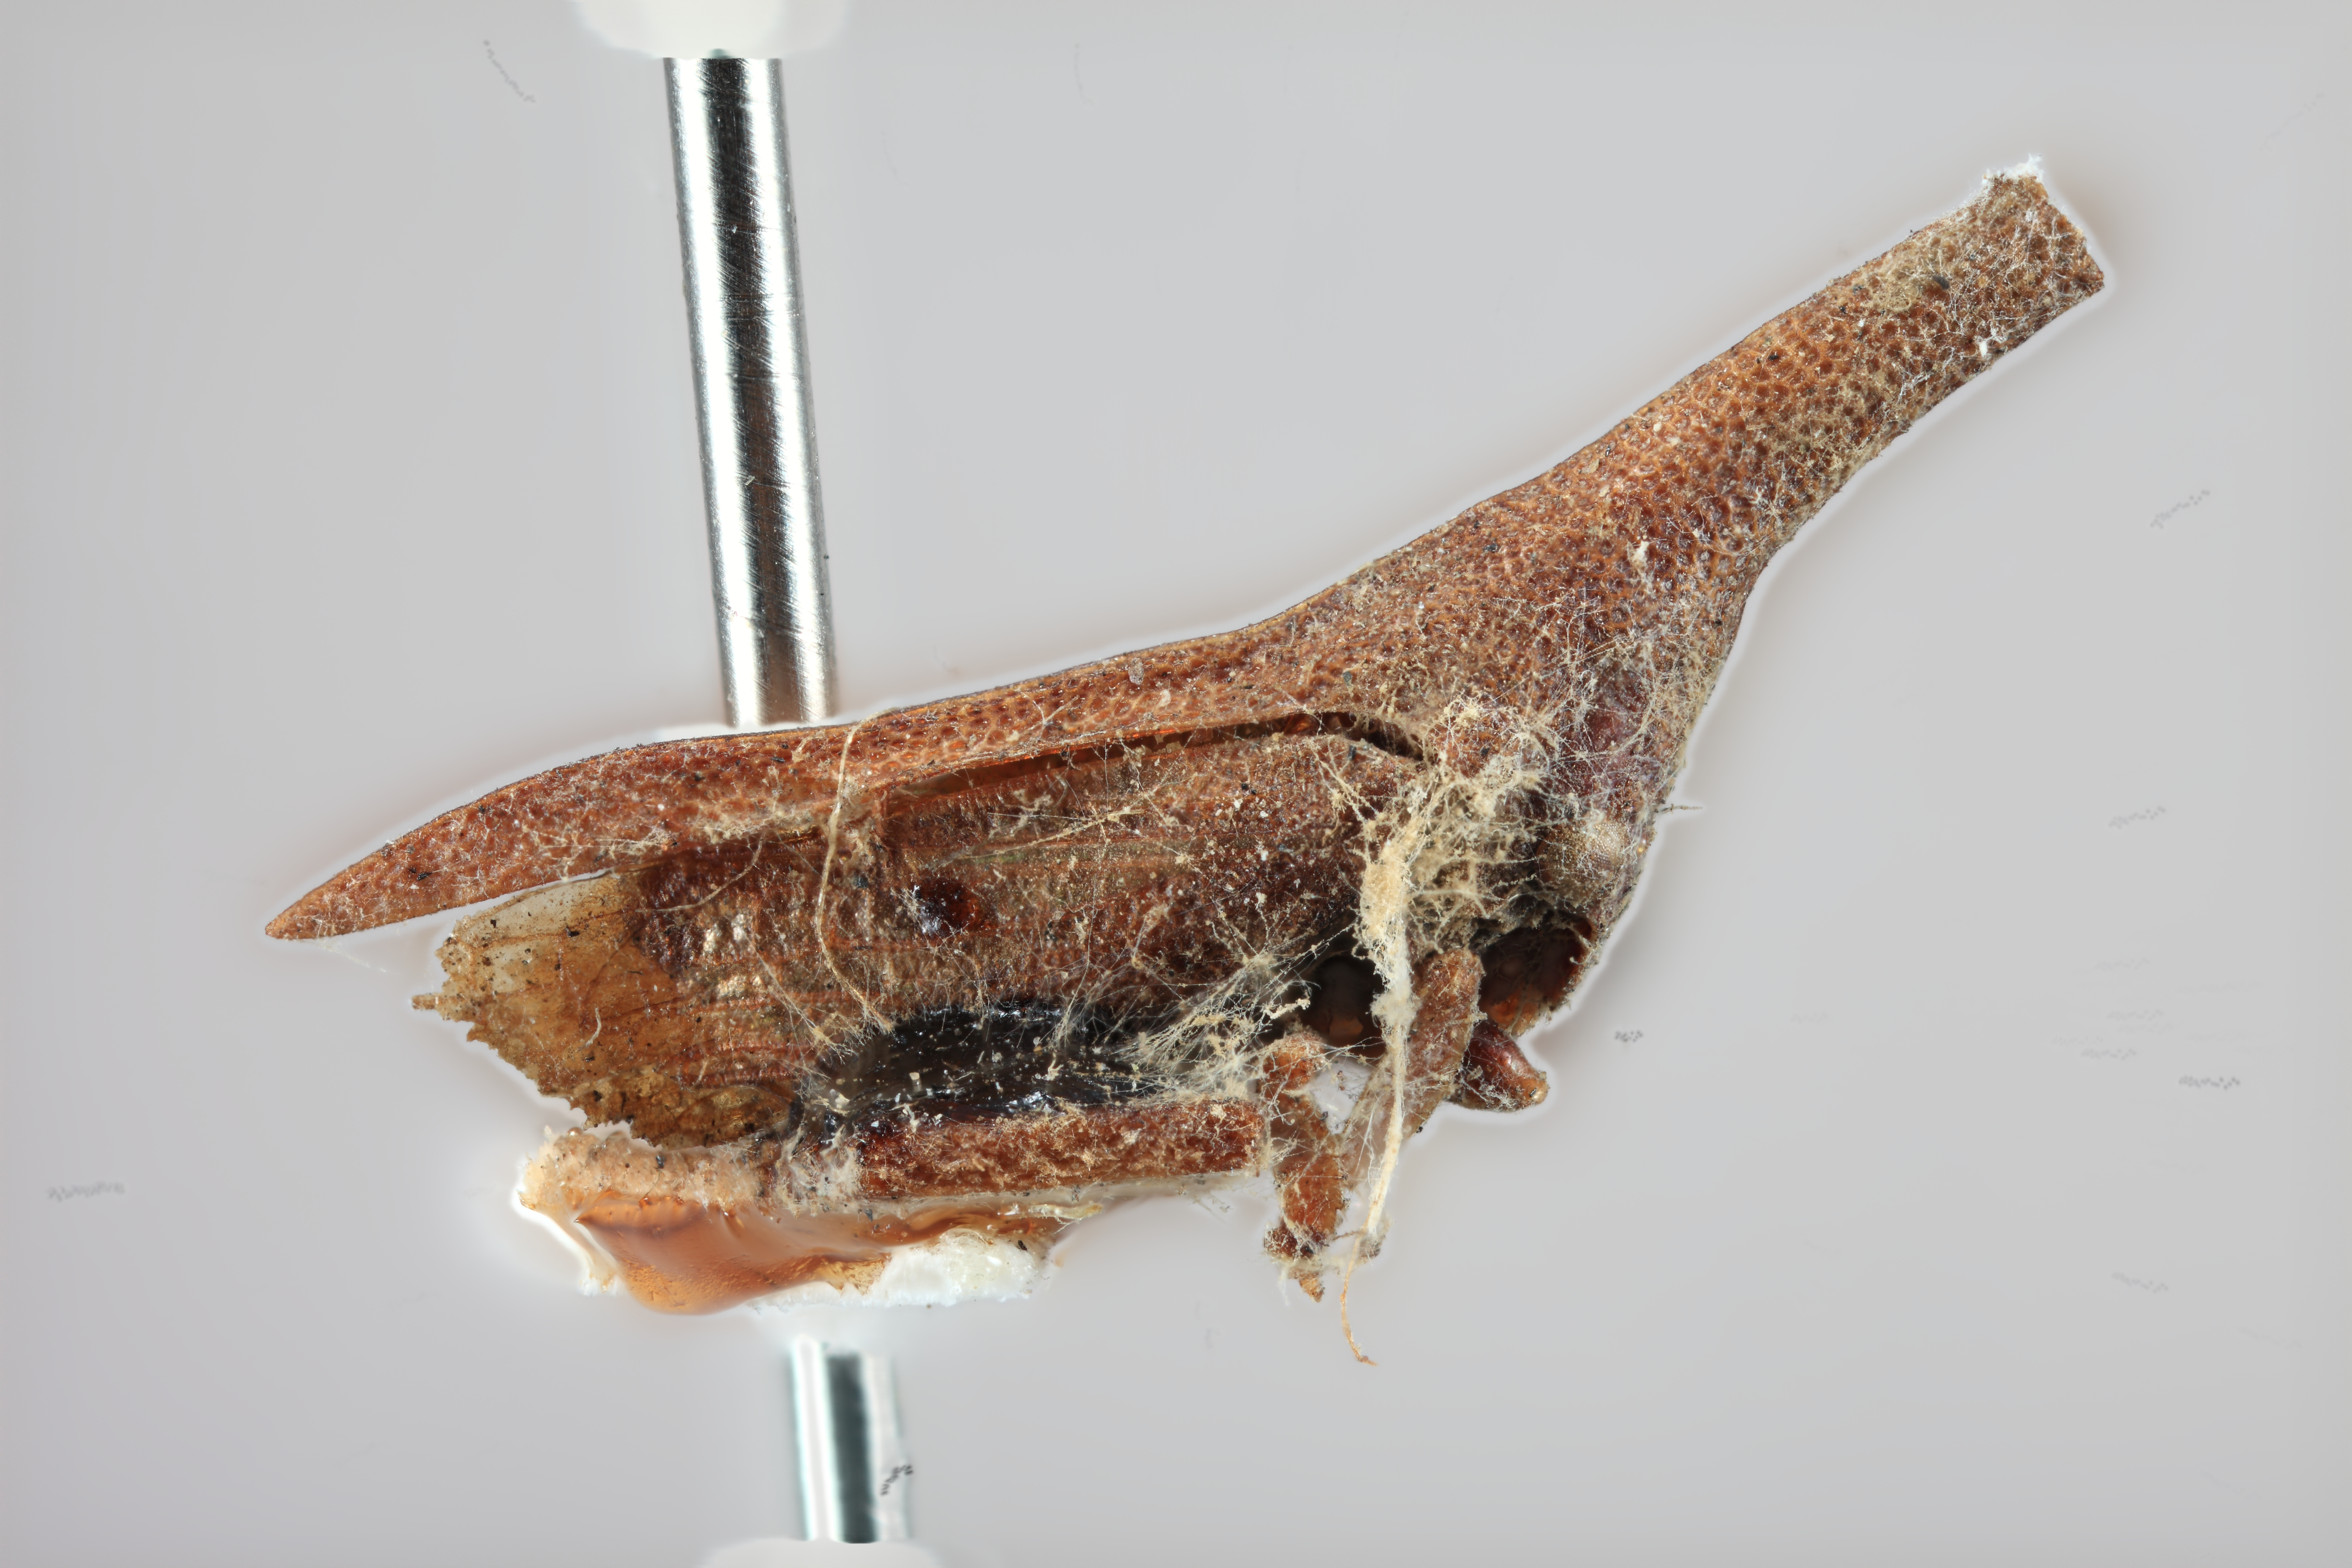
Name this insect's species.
Aechmorpha ferruginosa
